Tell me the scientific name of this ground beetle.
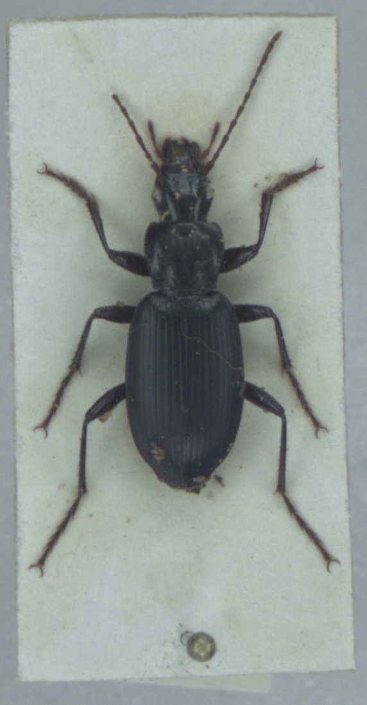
Laemostenus complanatus
